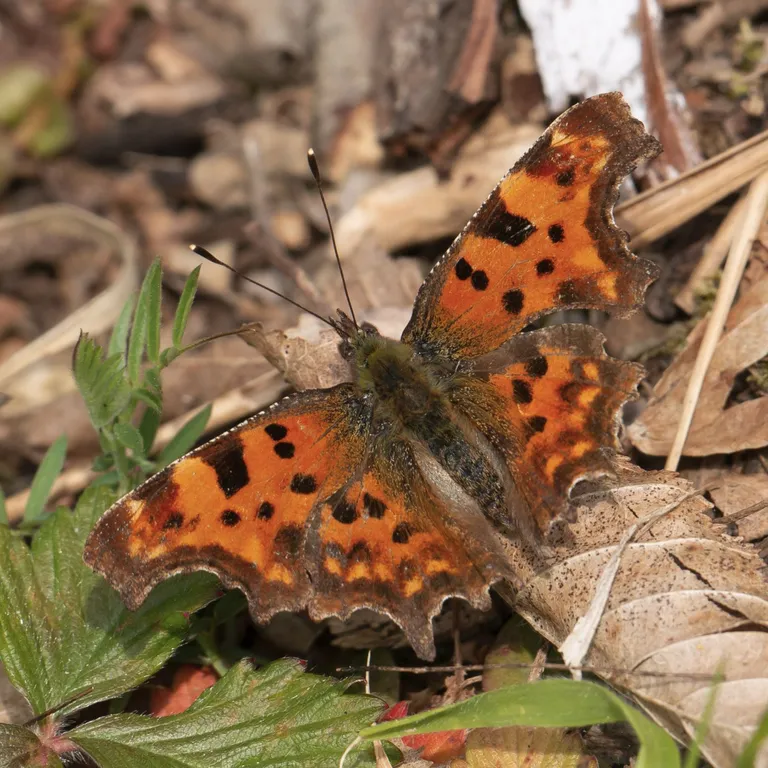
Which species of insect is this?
Polygonia c-album
